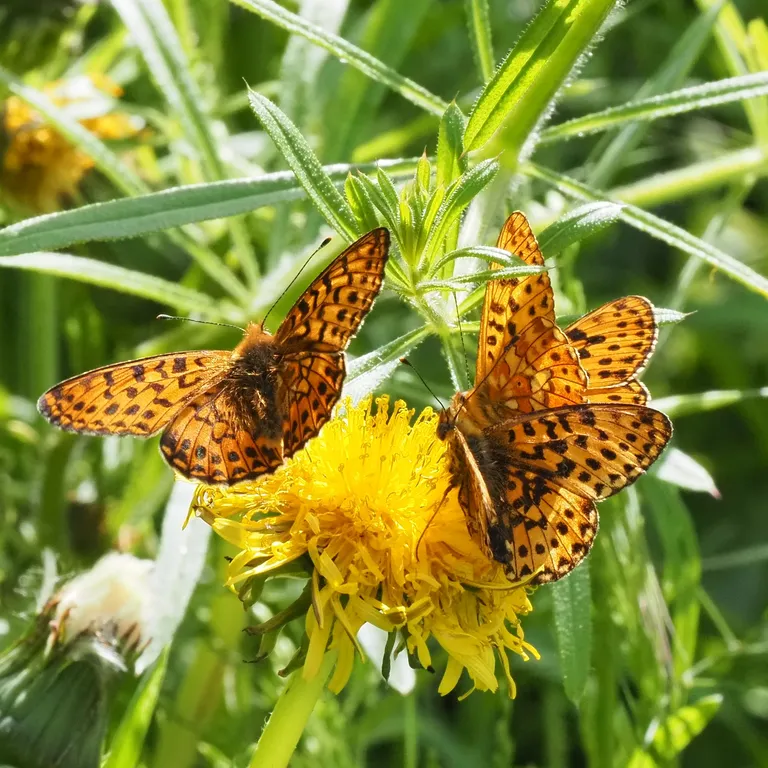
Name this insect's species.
Boloria euphrosyne (also Clossiana euphrosyne)
